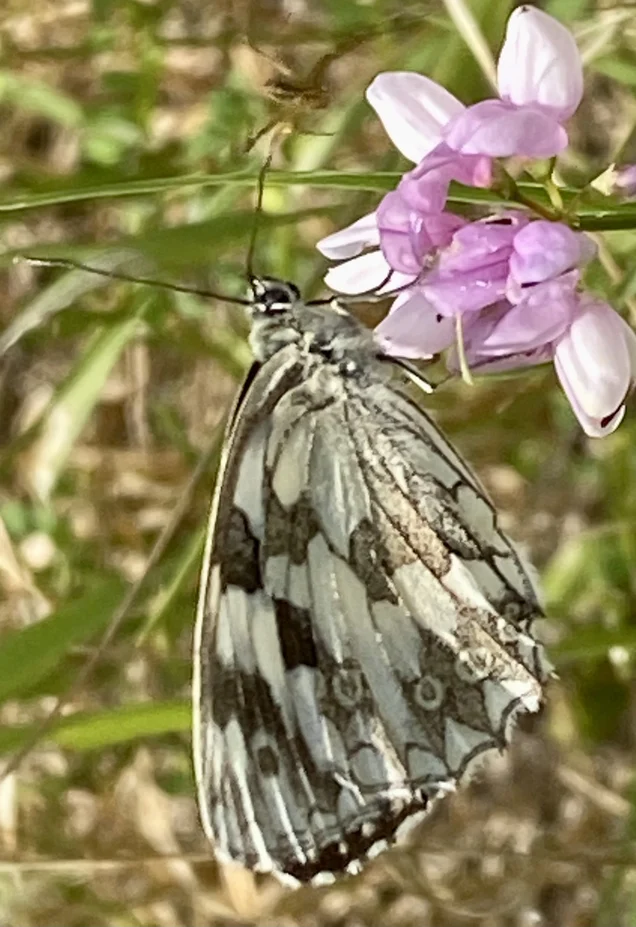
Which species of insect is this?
Melanargia galathea
